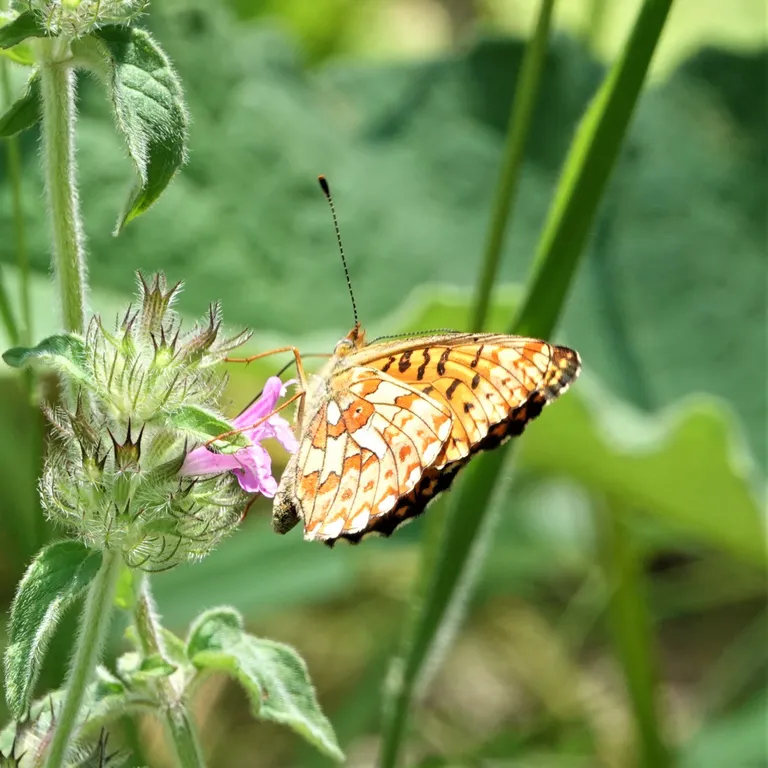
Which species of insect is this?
Boloria euphrosyne (also Clossiana euphrosyne)
